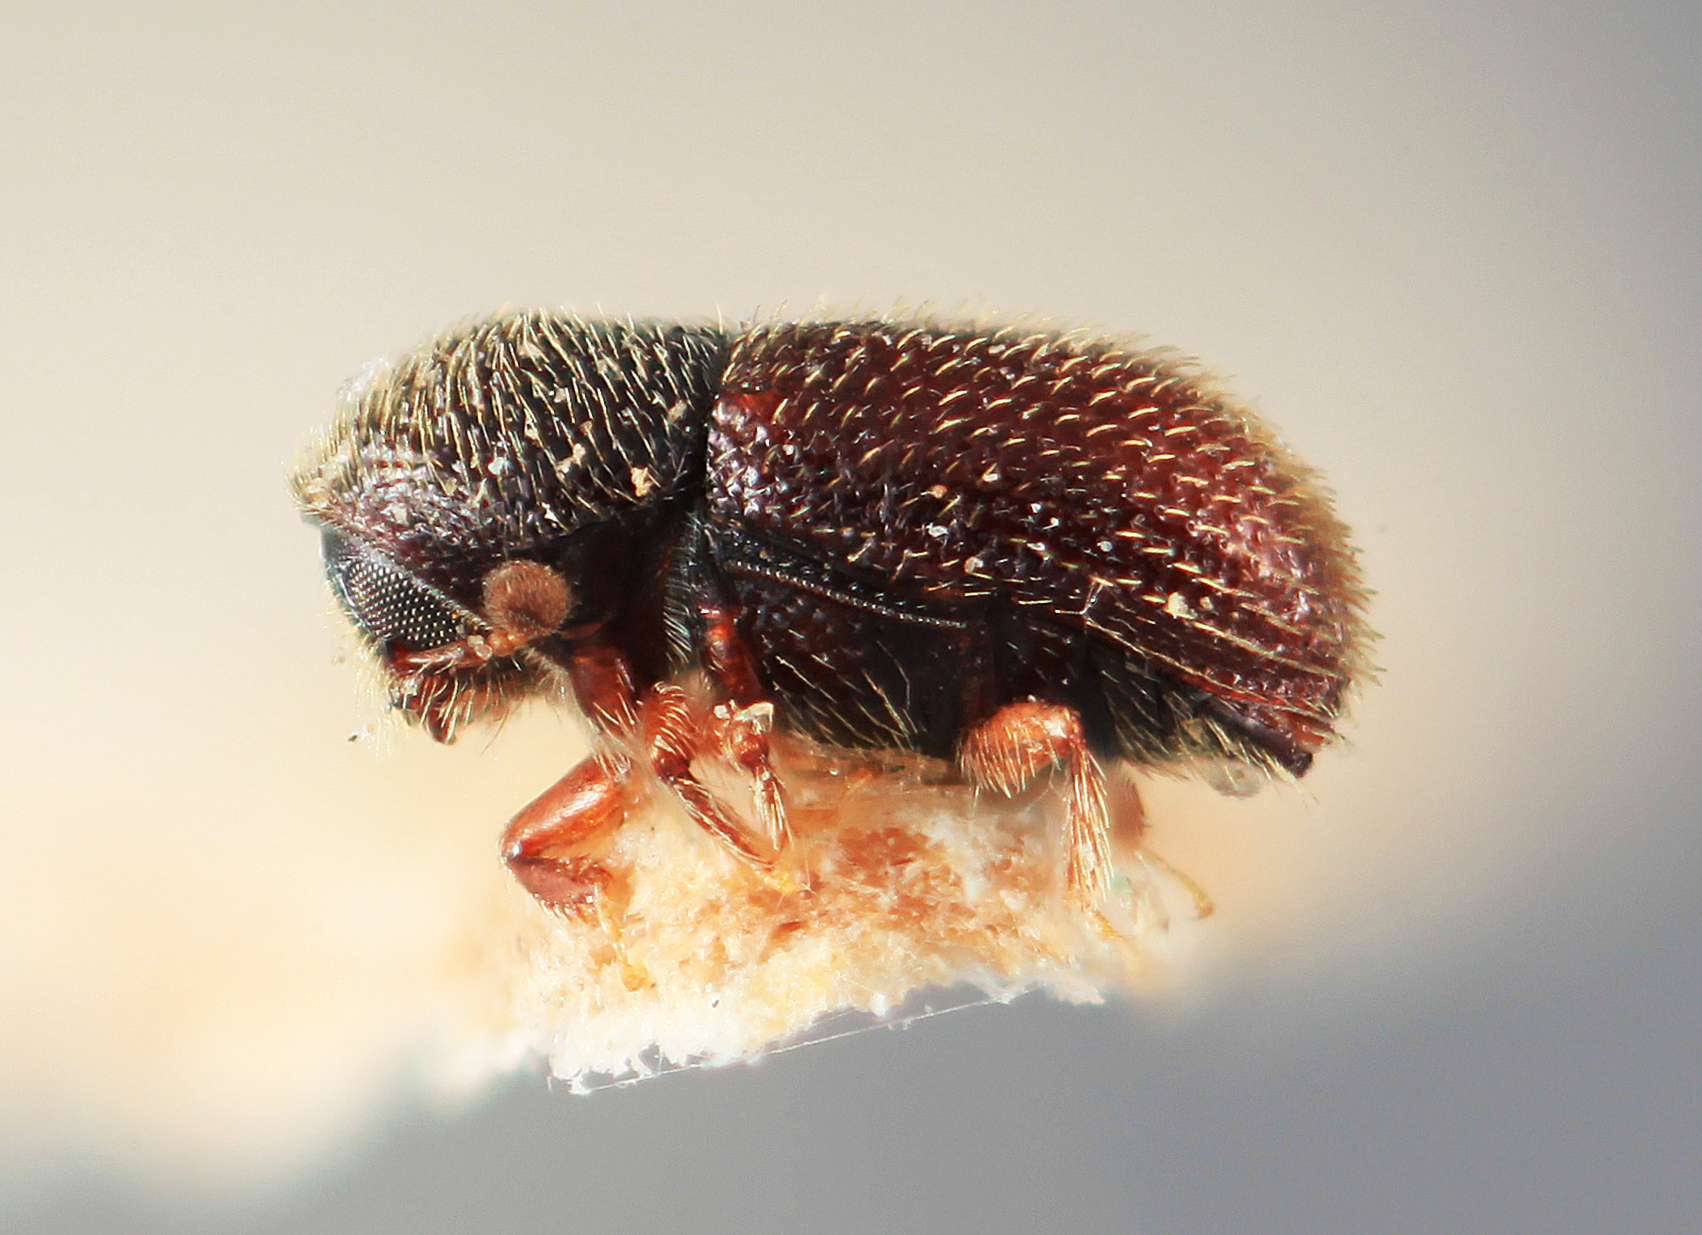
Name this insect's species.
Scolytogenes indicus
